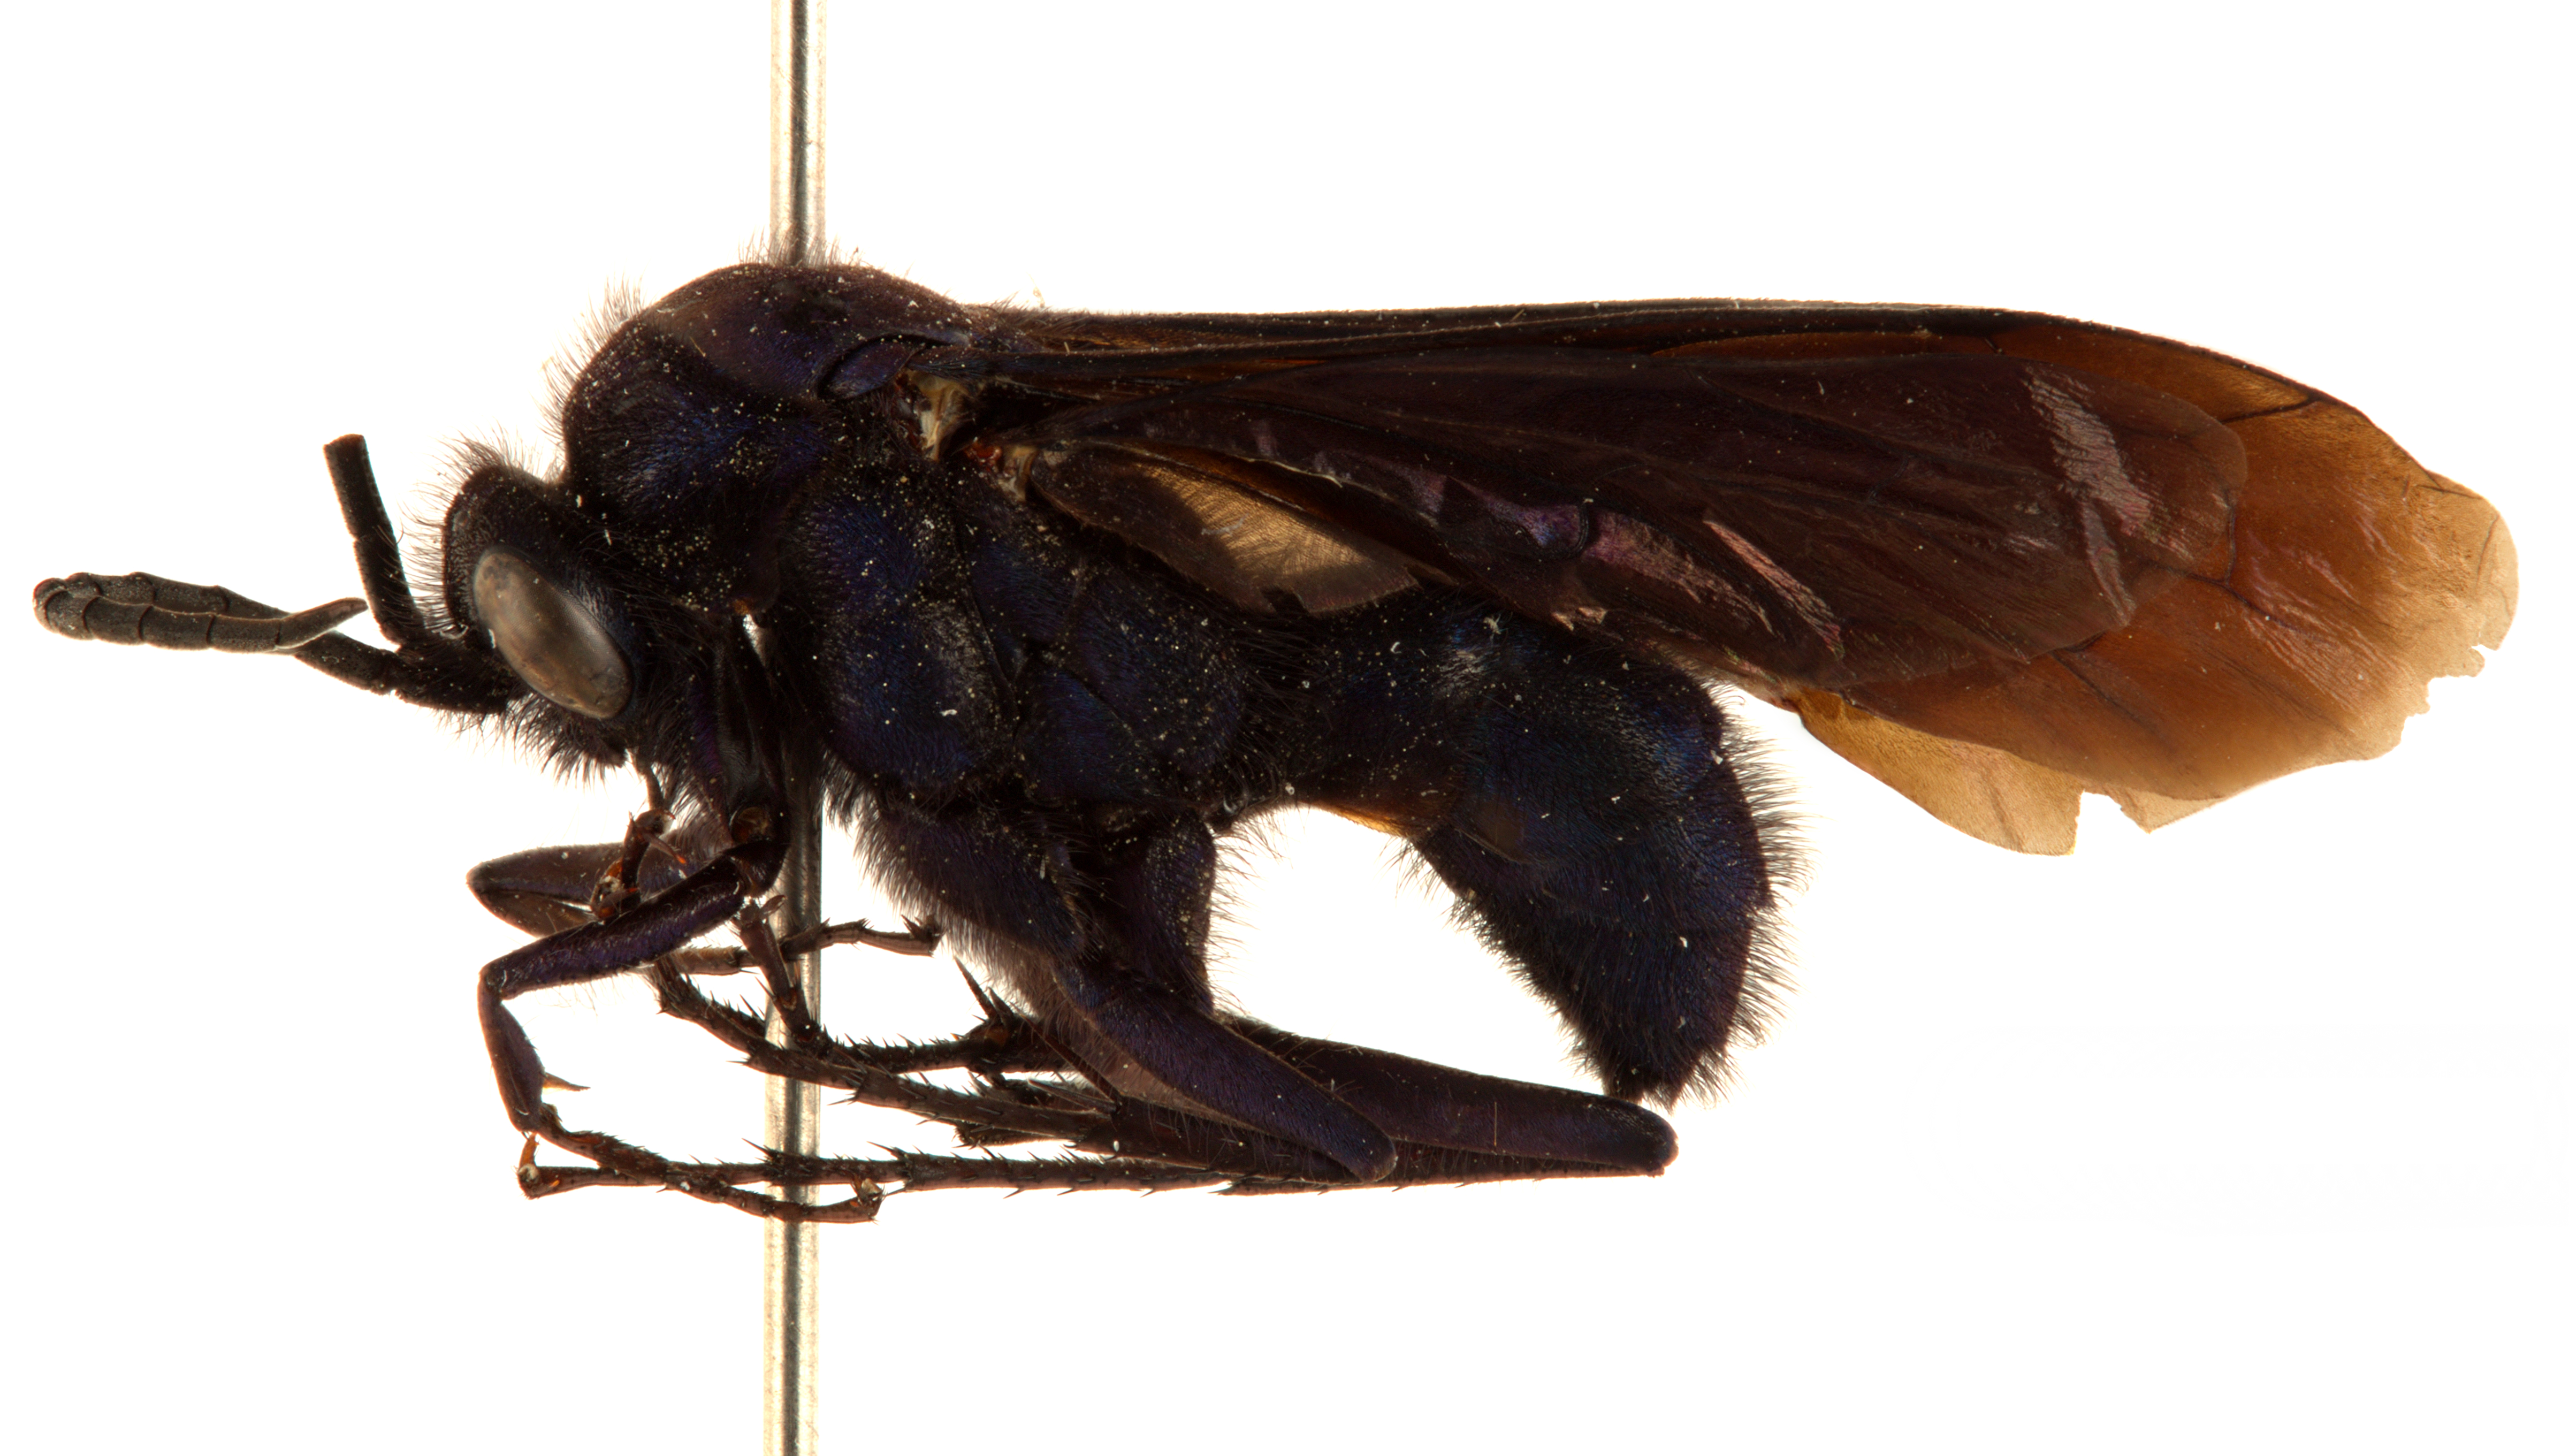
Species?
Chalcochares hirsutifemur
